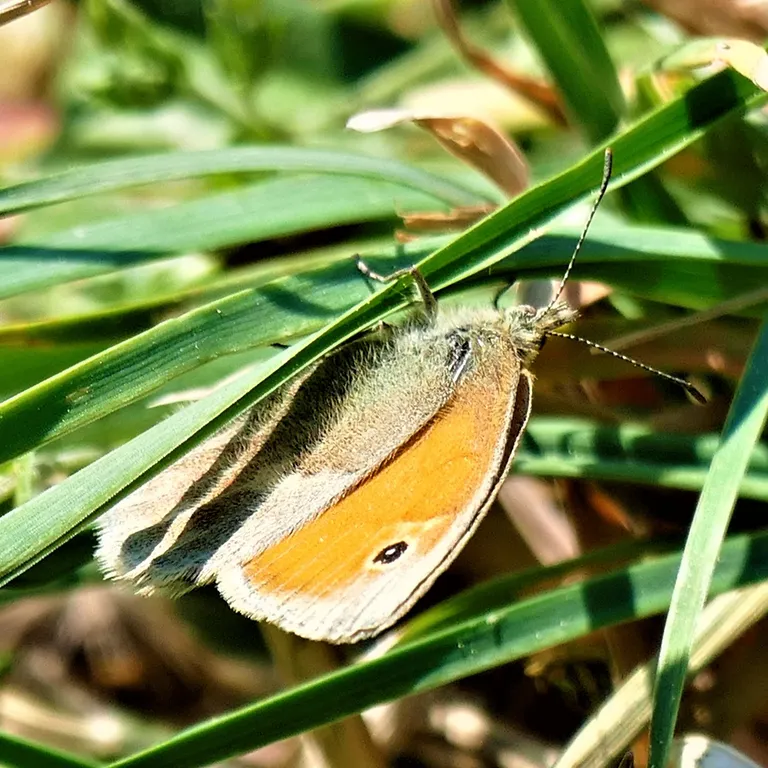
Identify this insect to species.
Coenonympha pamphilus
